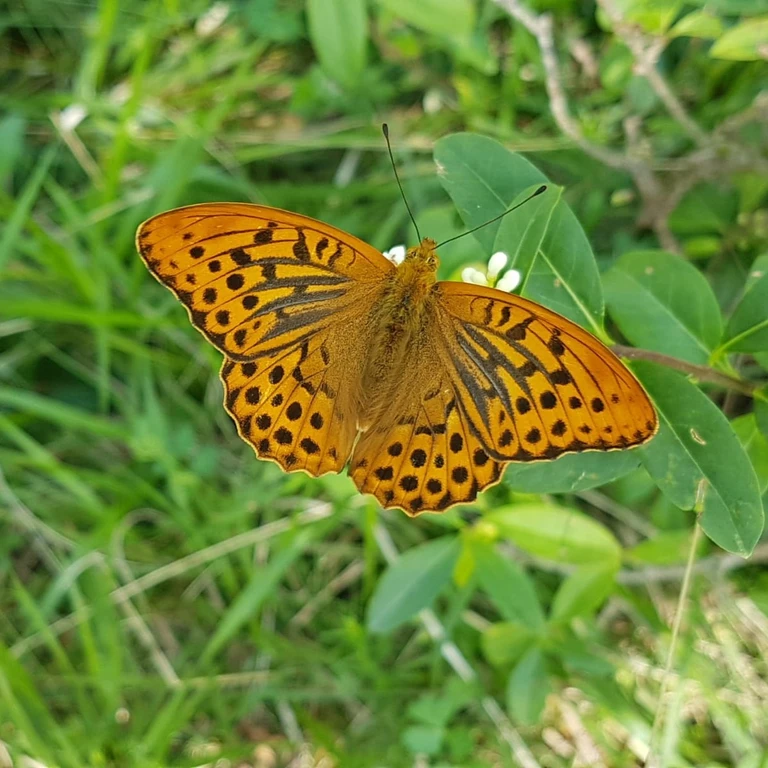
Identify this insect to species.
Argynnis paphia
